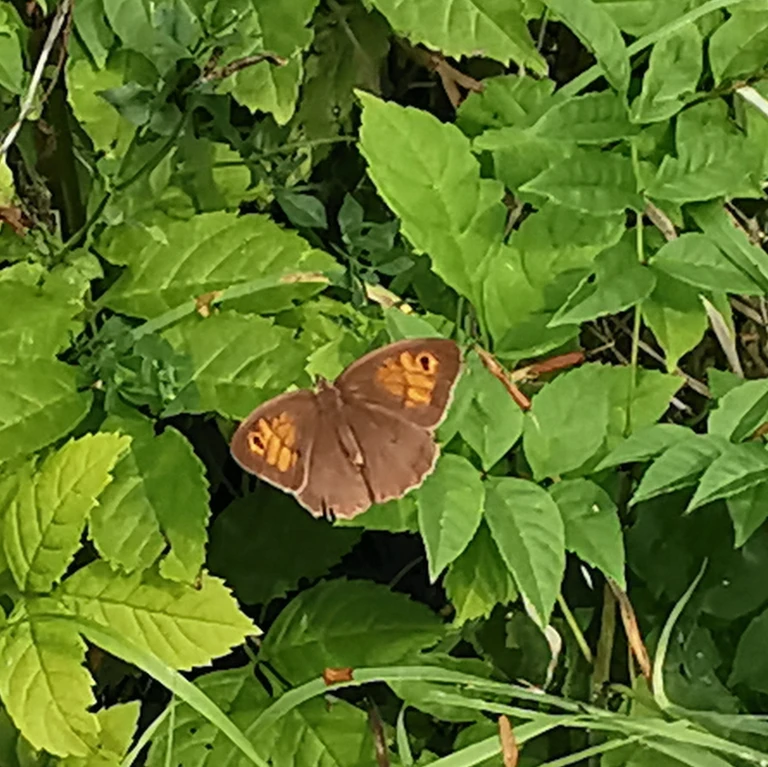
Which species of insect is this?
Maniola jurtina
